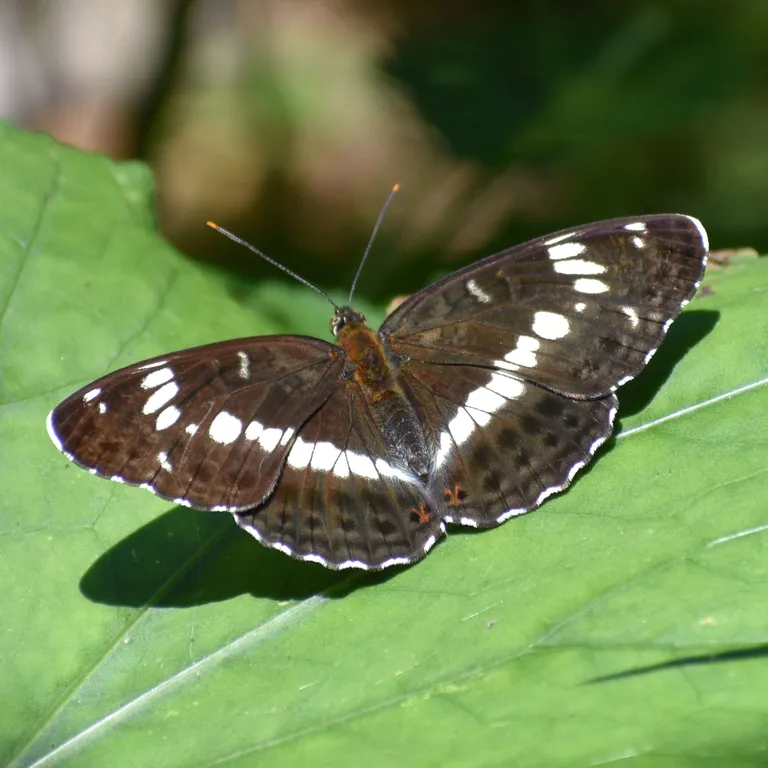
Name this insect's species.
Limenitis camilla (also Ladoga camilla)
